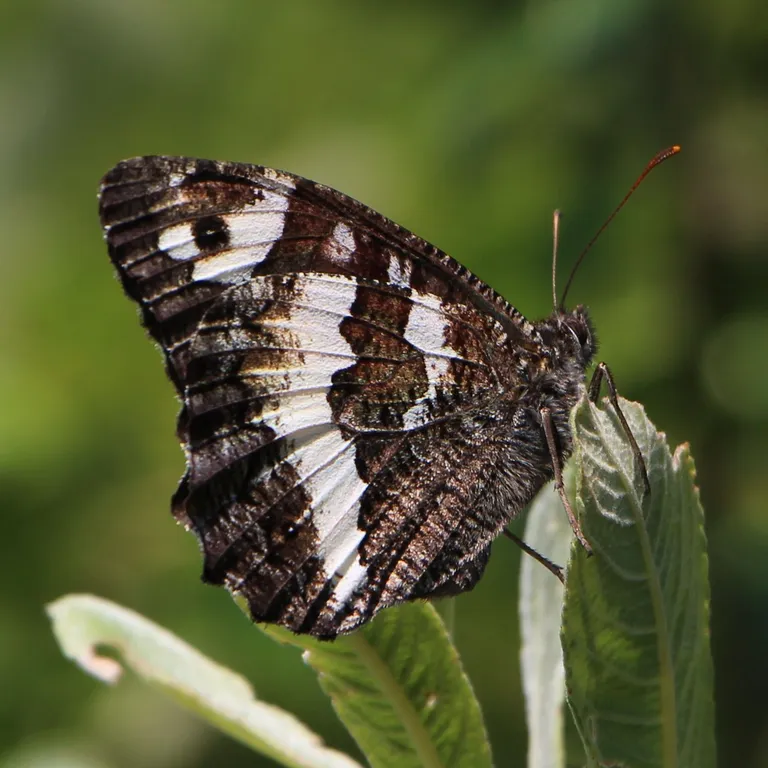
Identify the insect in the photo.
Brintesia circe
